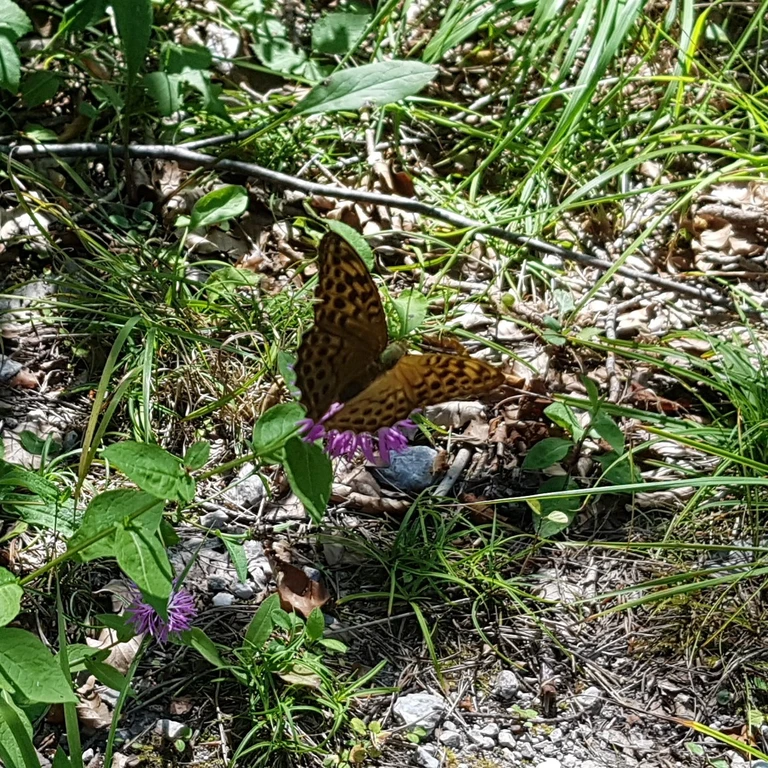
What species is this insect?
Argynnis paphia
